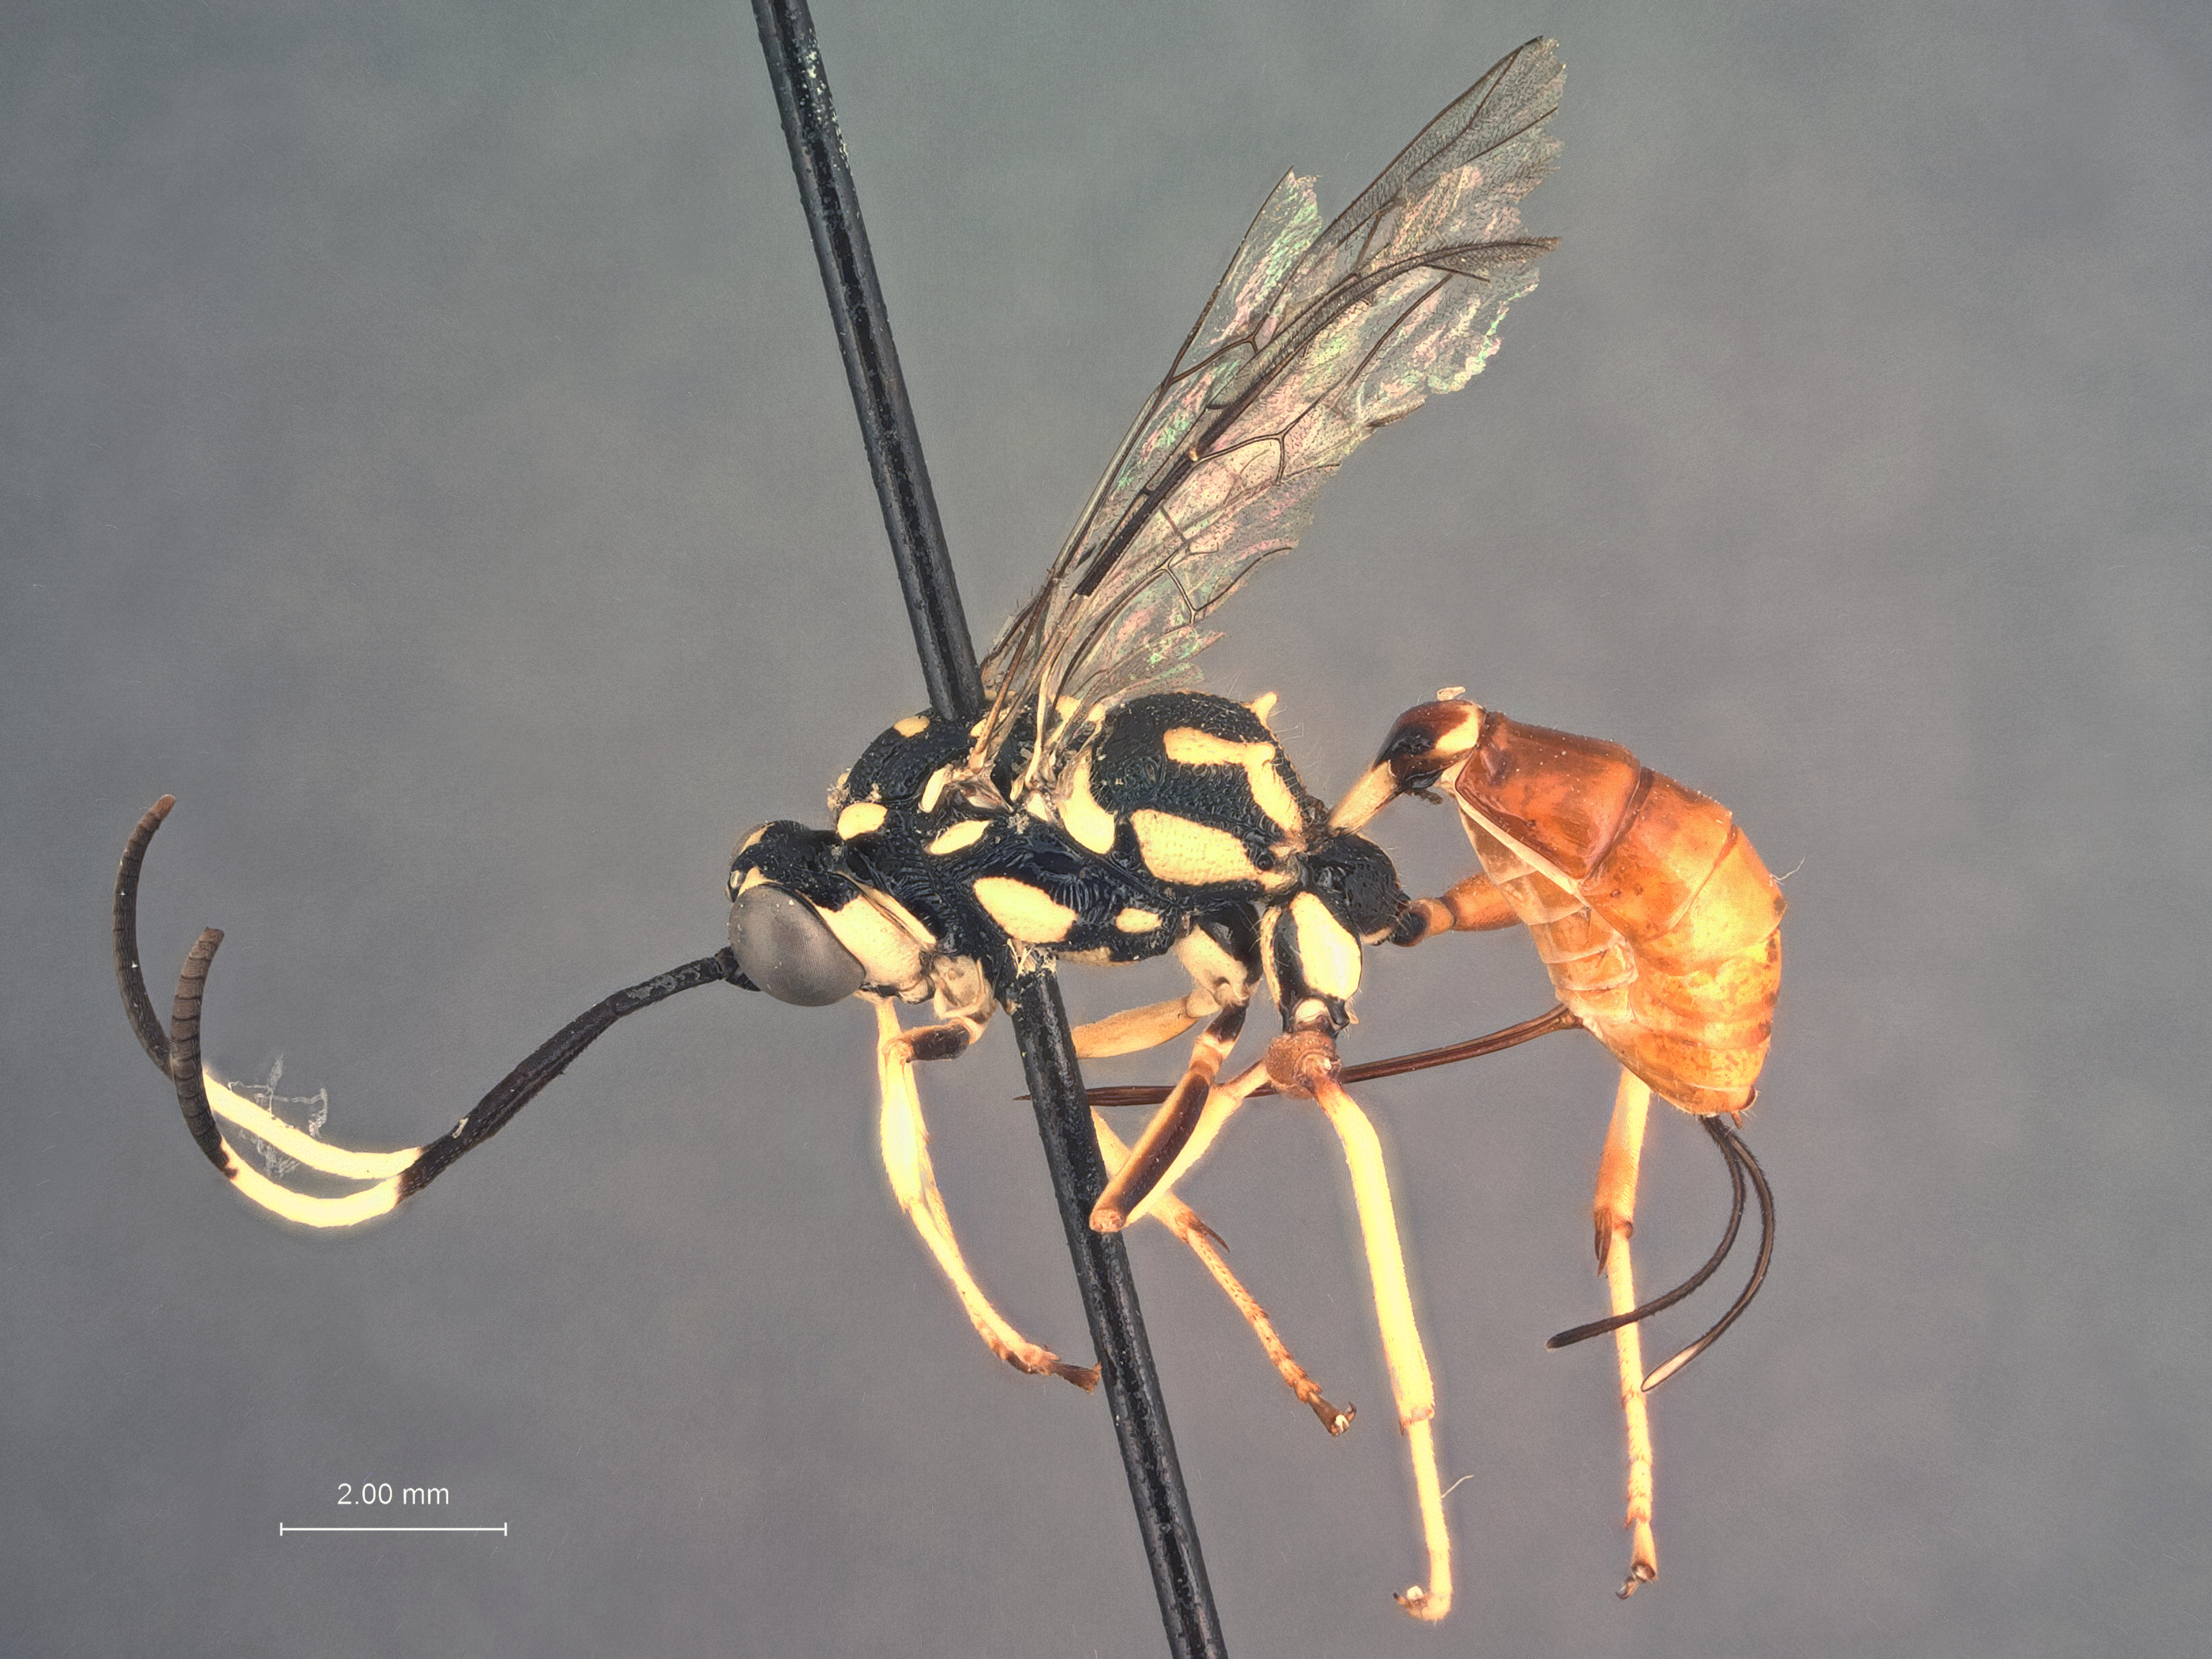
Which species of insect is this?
Cryptanura politigaster
